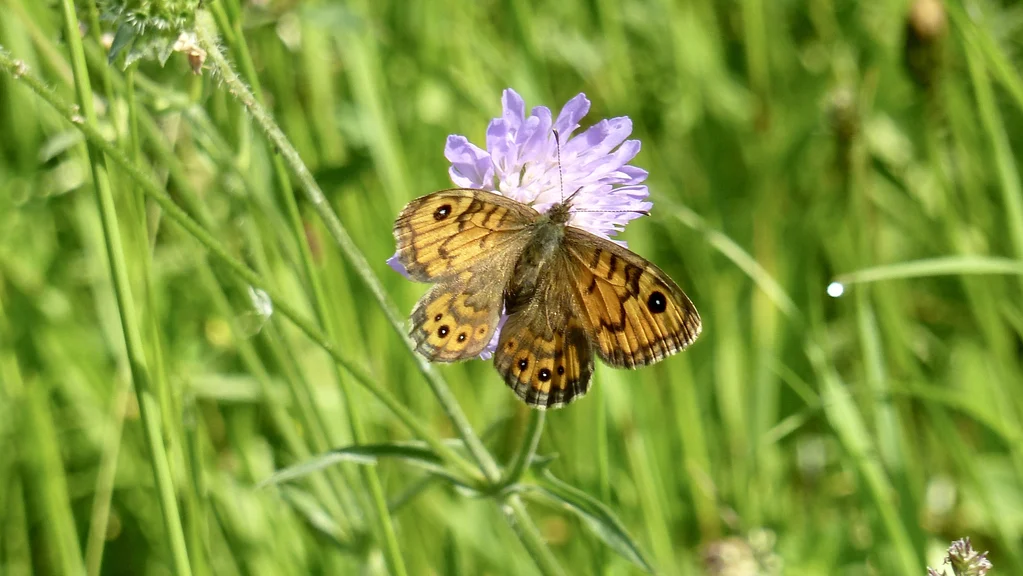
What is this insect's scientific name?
Lasiommata megera (also Pararge megera)
